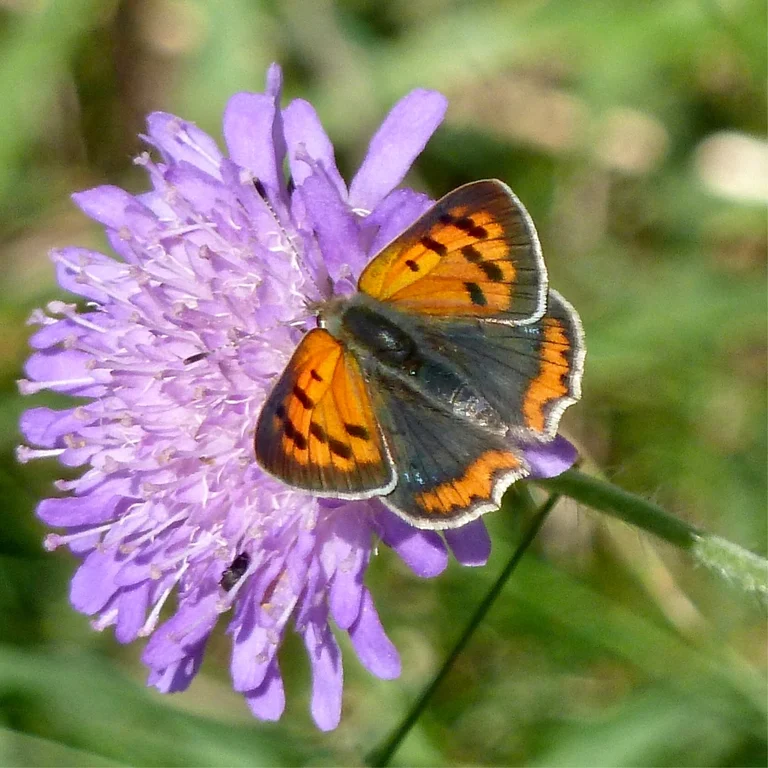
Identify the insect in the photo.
Lycaena phlaeas
